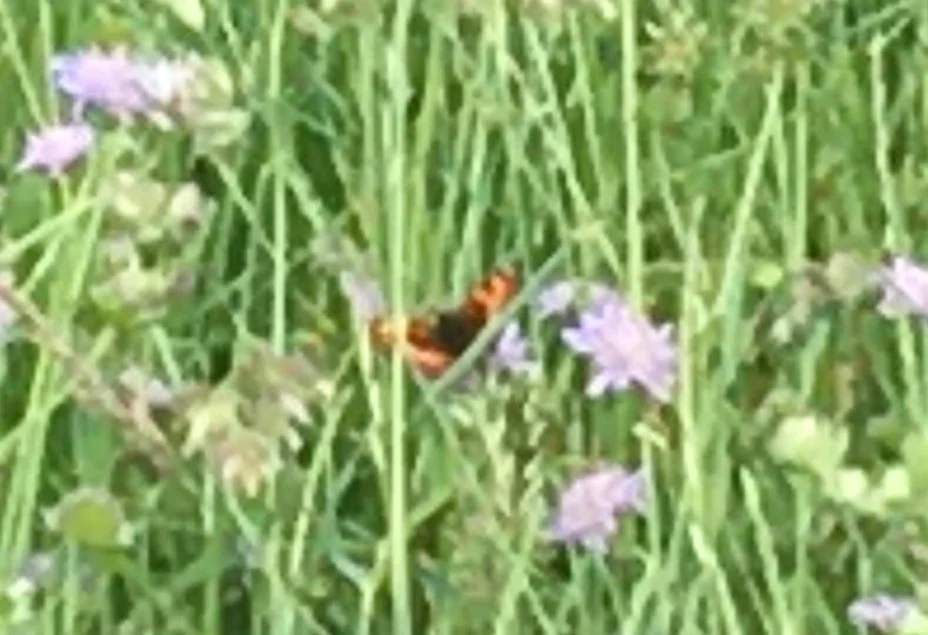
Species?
Aglais urticae
